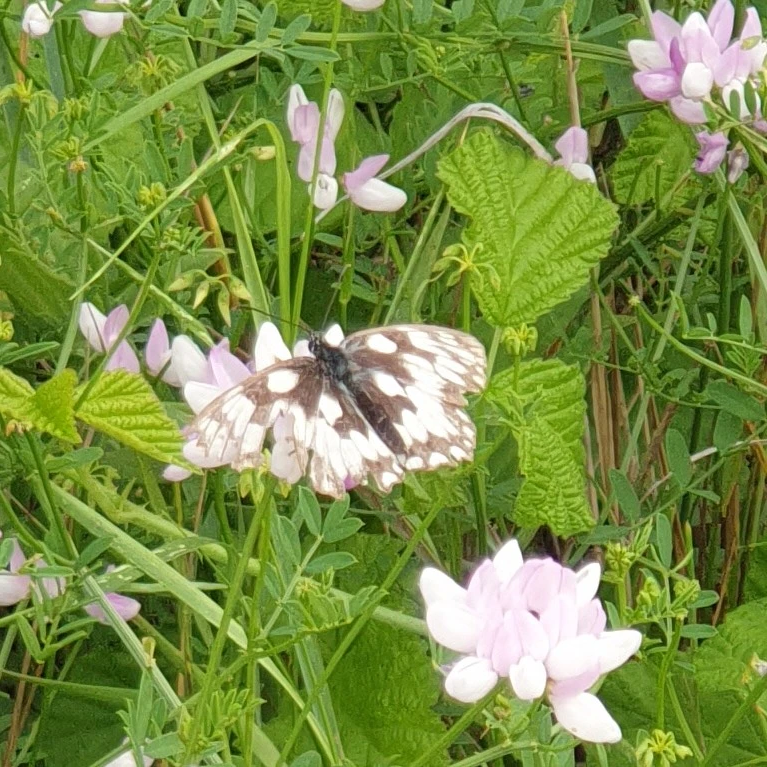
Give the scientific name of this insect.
Melanargia galathea
